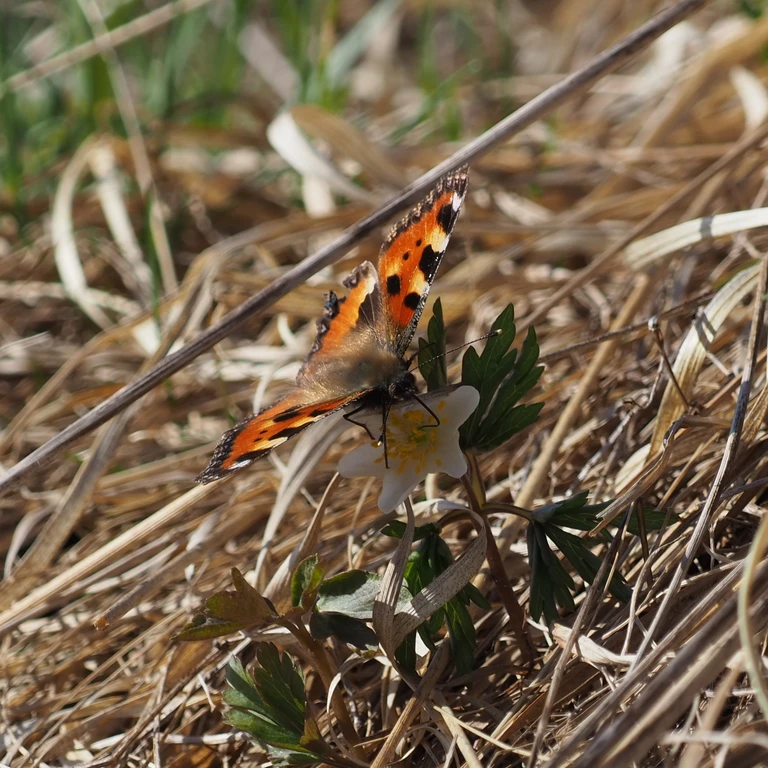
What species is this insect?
Aglais urticae
